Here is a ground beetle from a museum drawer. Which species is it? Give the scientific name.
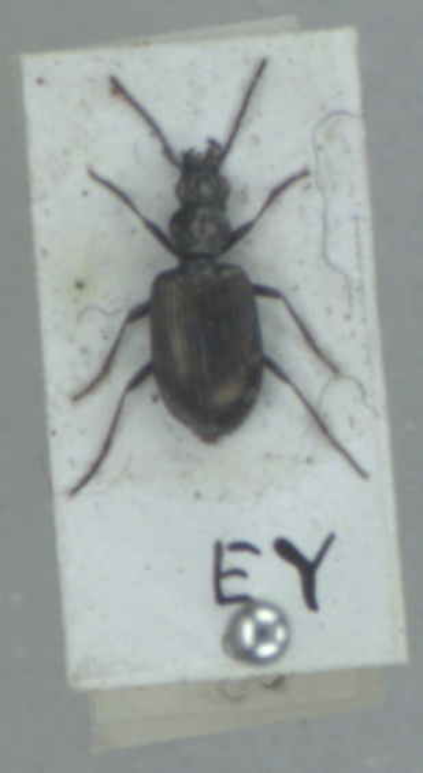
Bembidion punctulatum
